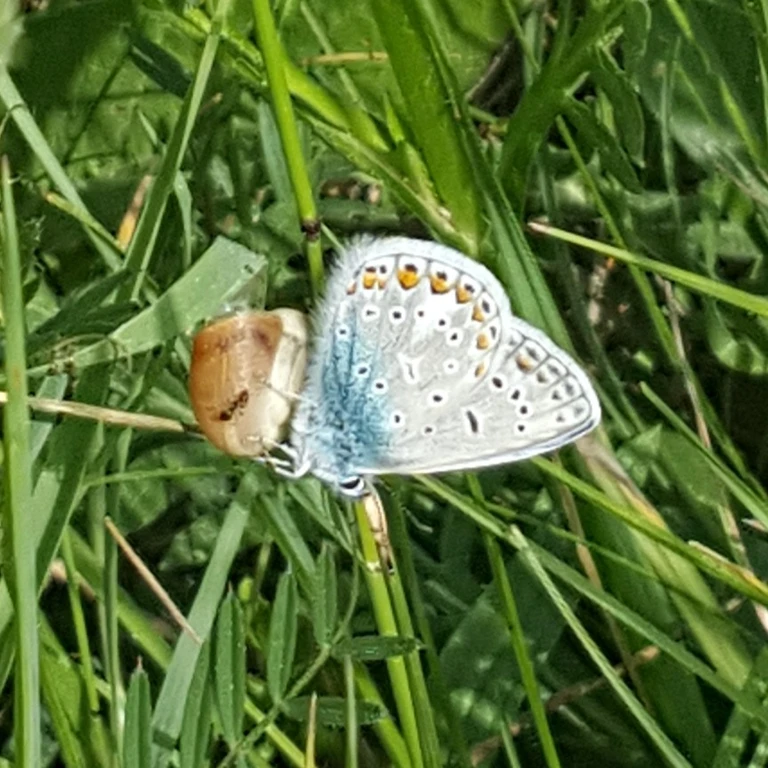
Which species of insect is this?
Polyommatus icarus
